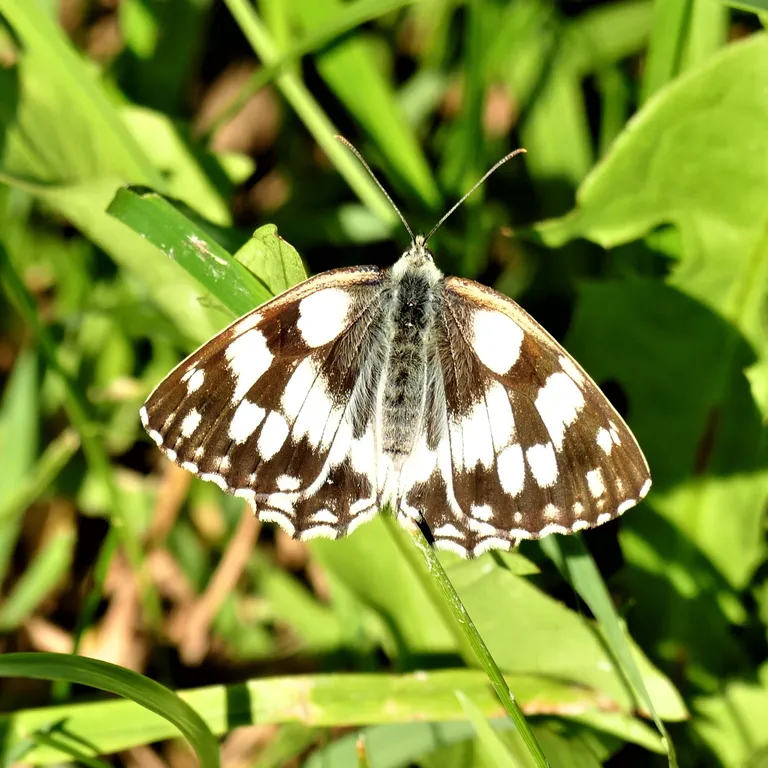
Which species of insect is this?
Melanargia galathea
